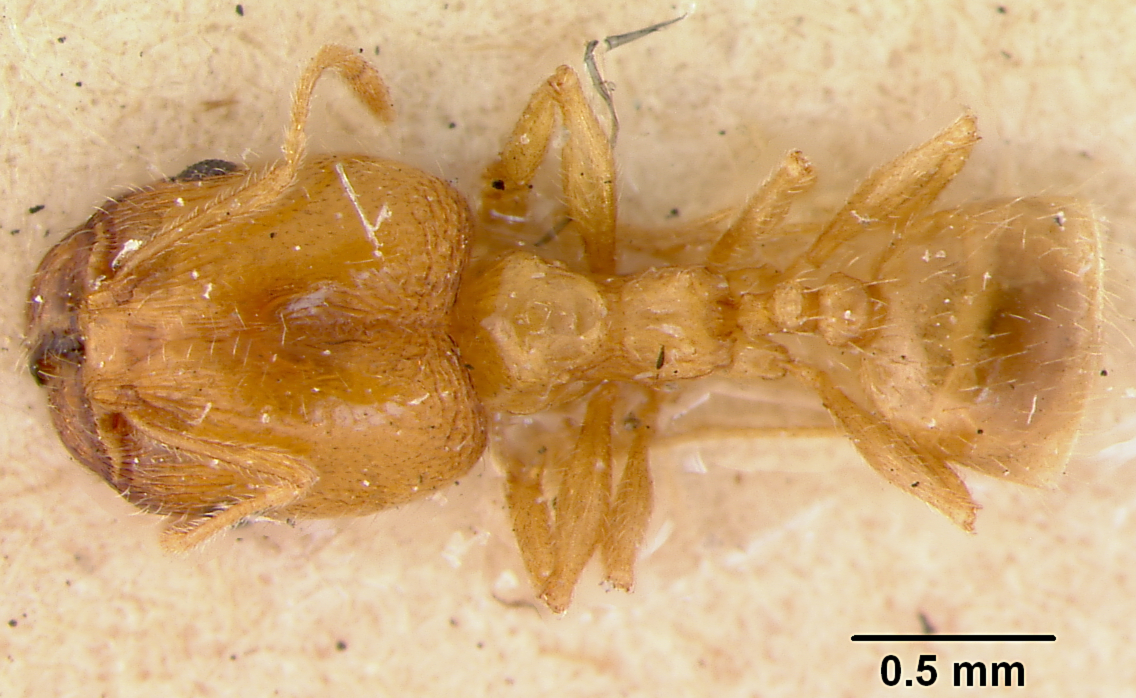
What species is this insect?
Pheidole californica
